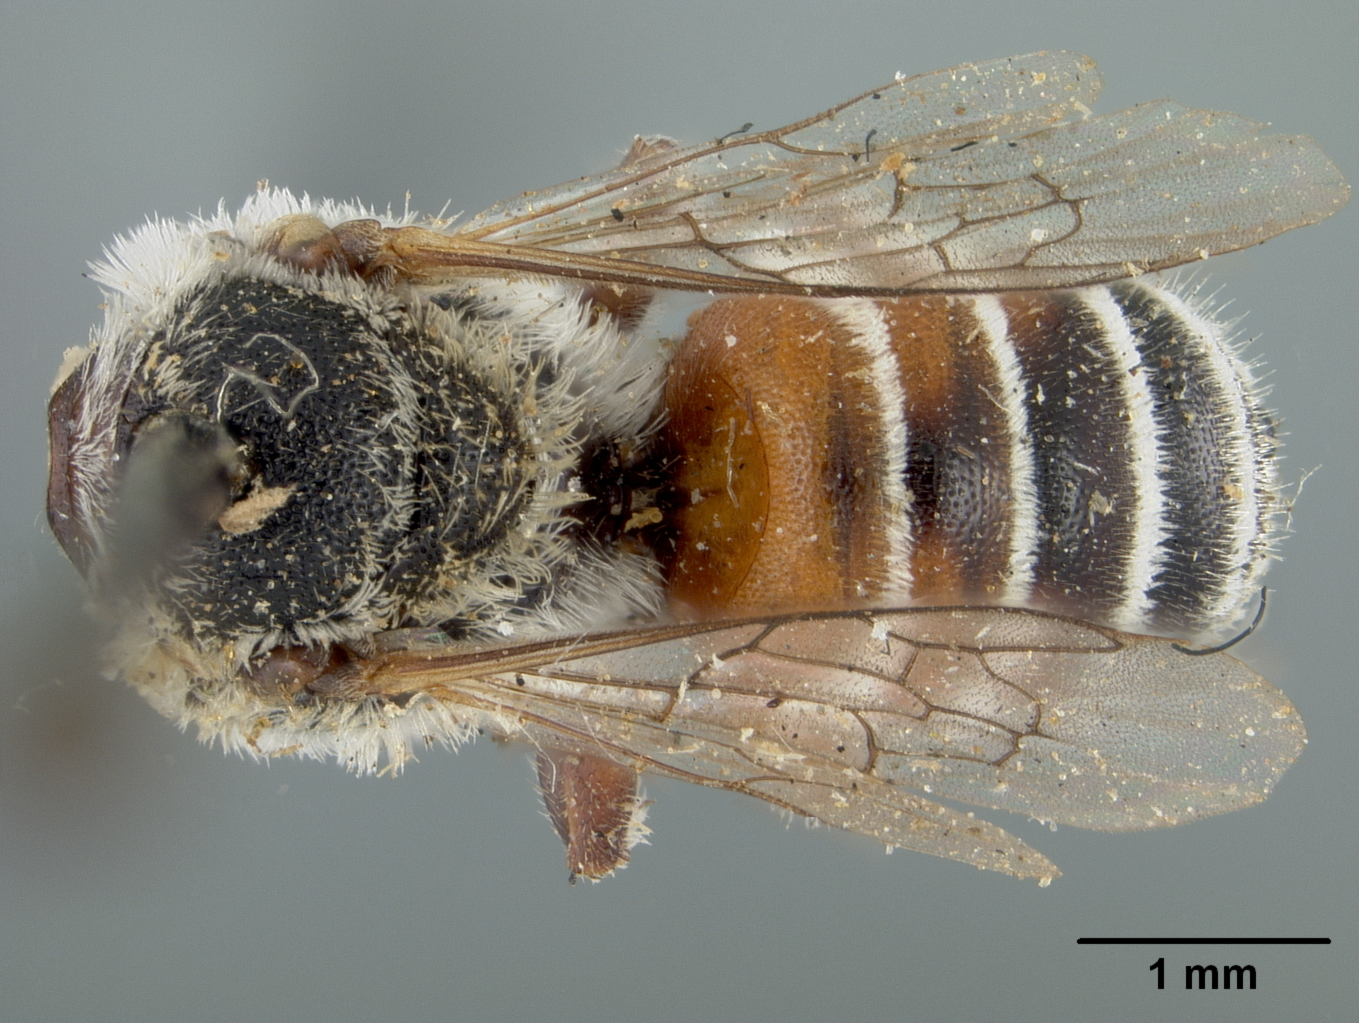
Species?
Ashmeadiella gillettei
